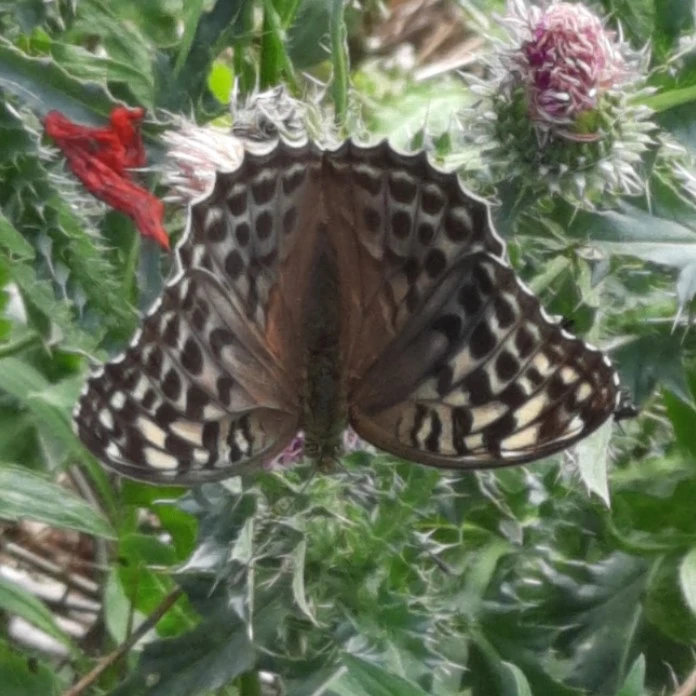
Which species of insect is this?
Argynnis paphia
